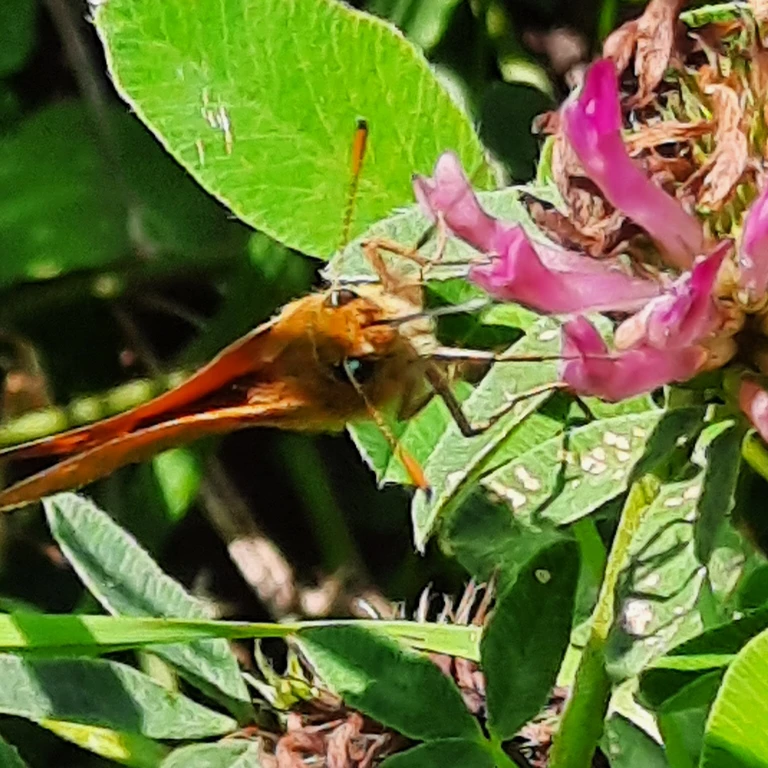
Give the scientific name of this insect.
Ochlodes sylvanus (also Ochlodes venata)
